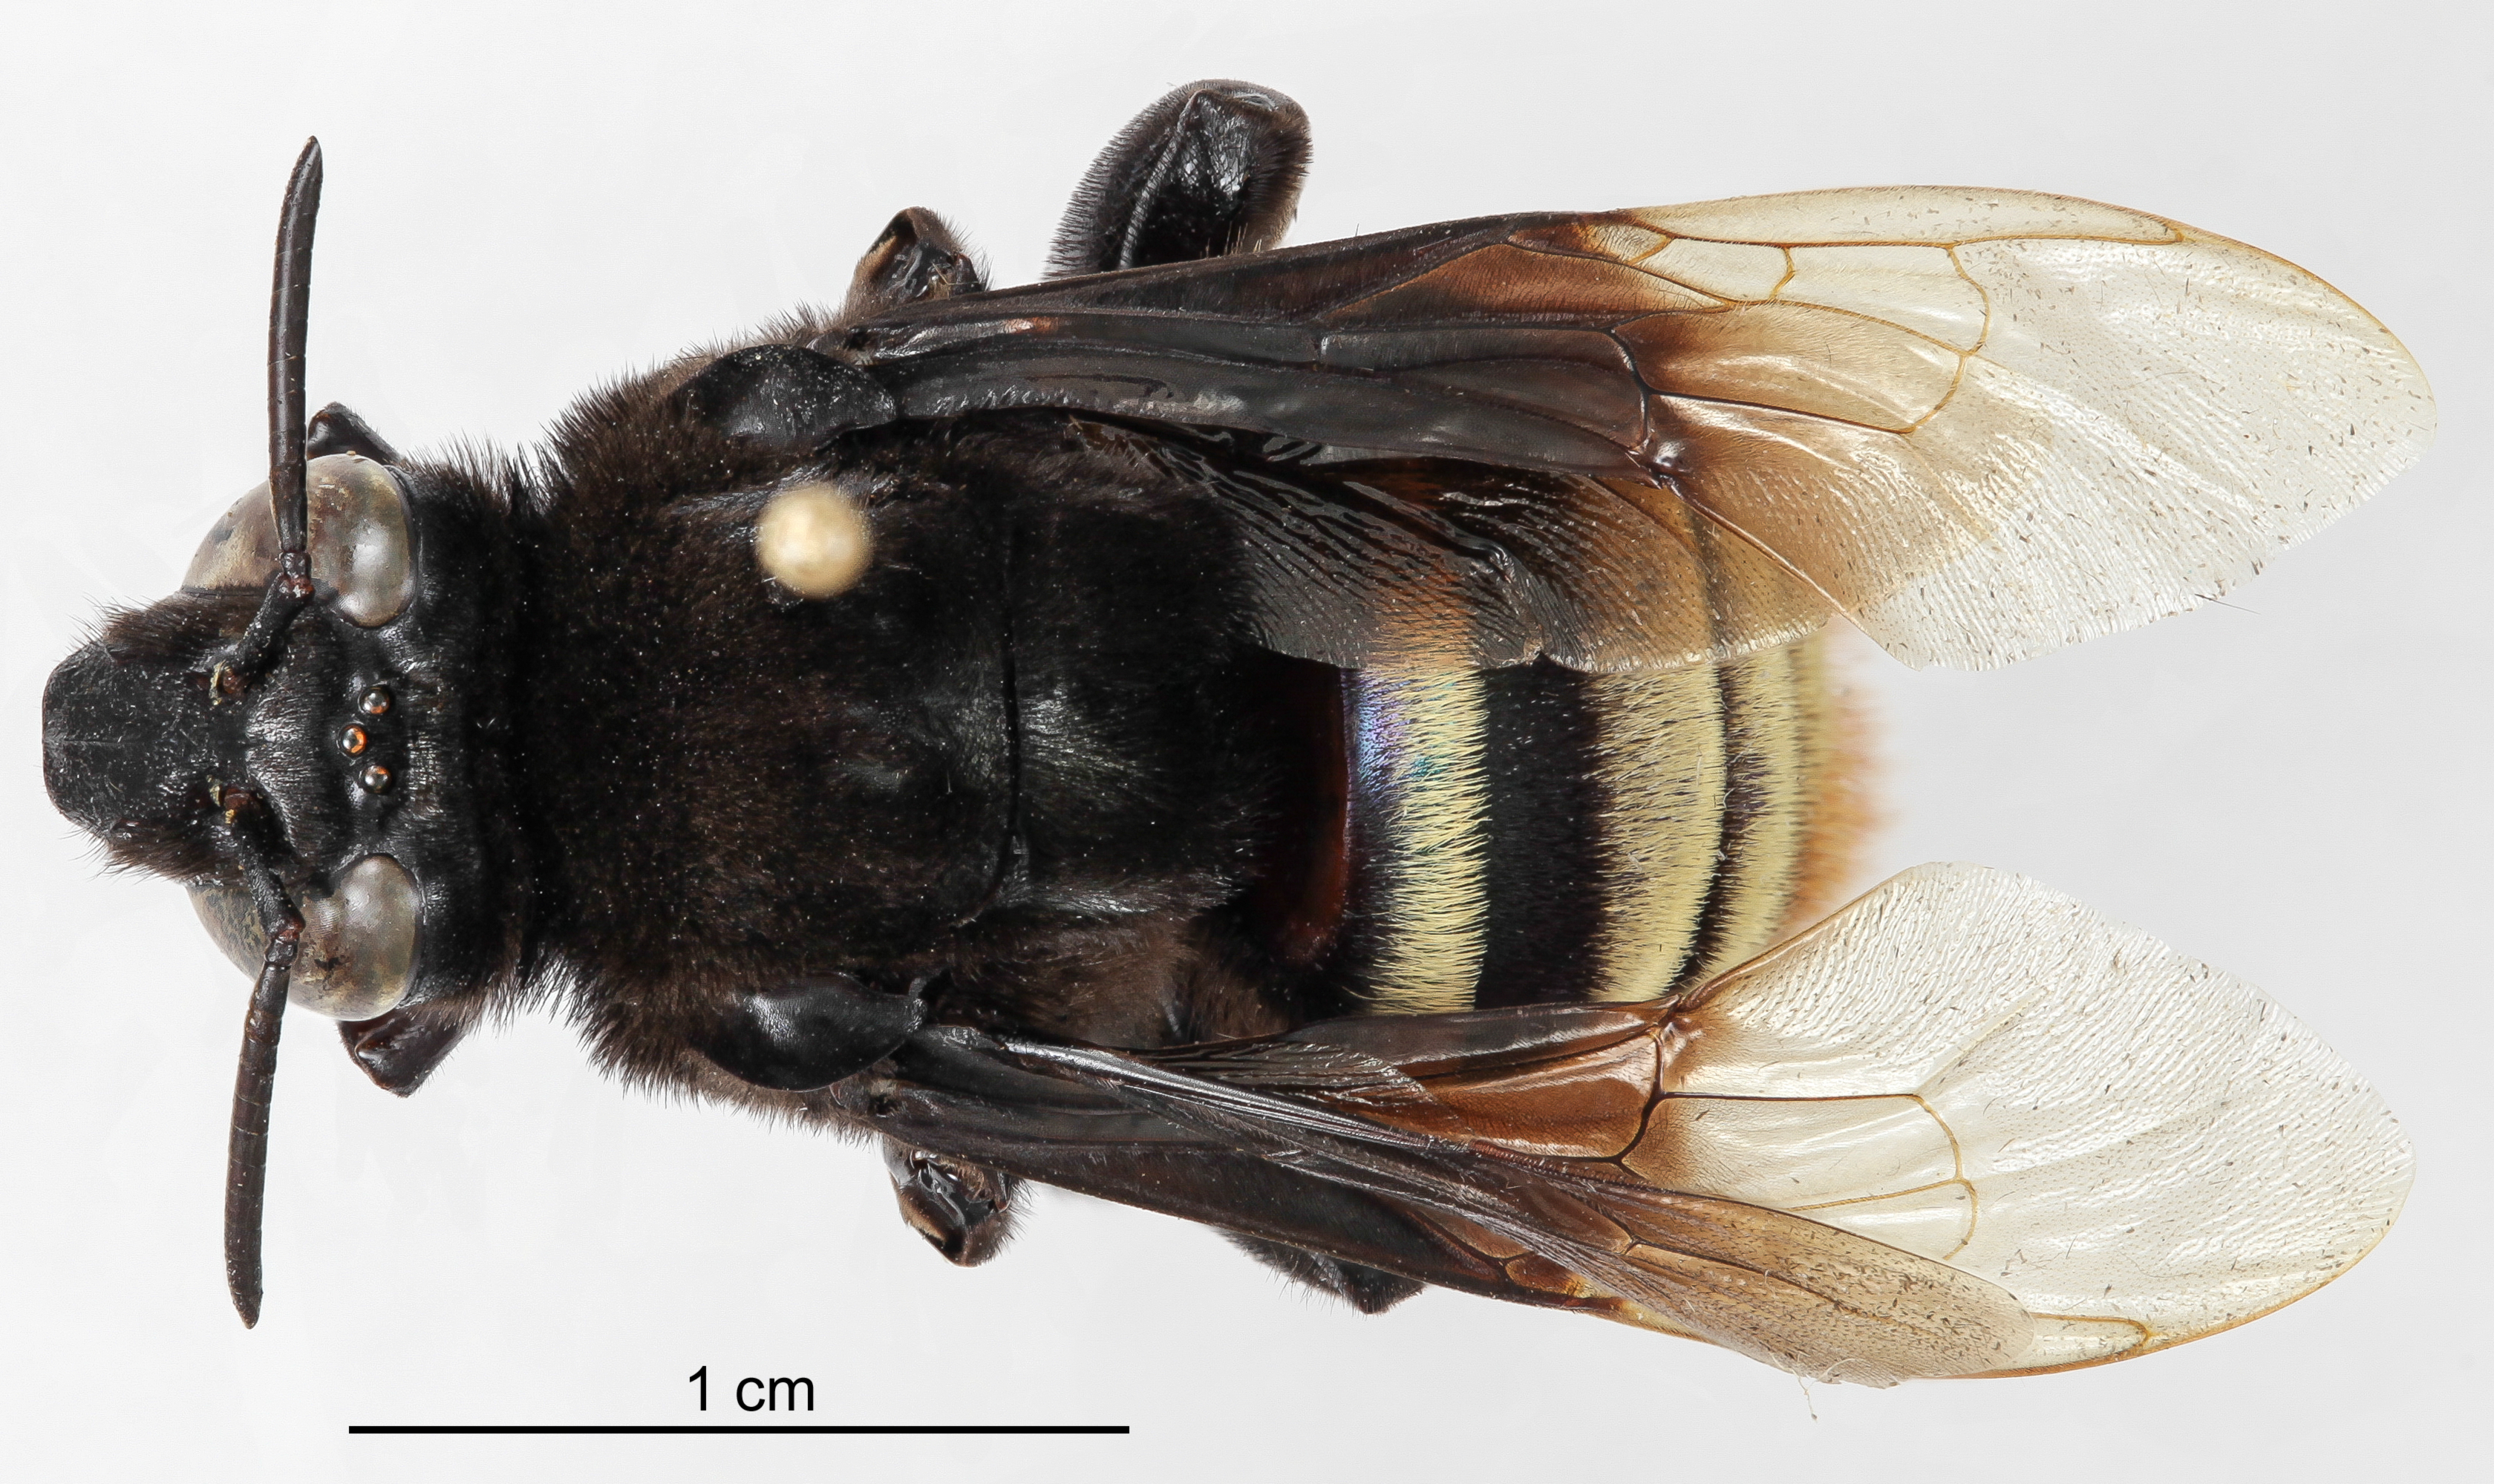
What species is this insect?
Eulaema meriana
